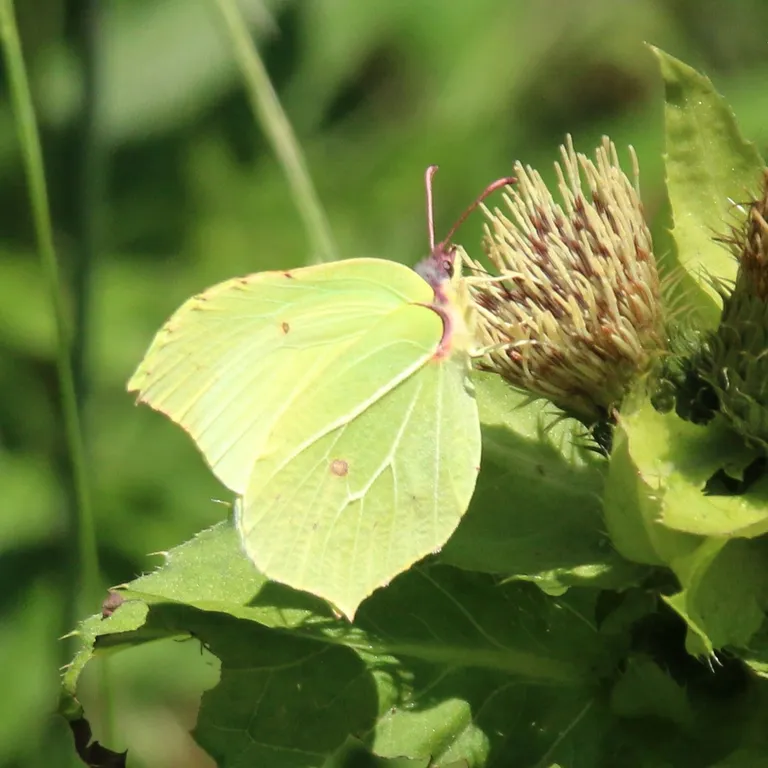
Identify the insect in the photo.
Gonepteryx rhamni
